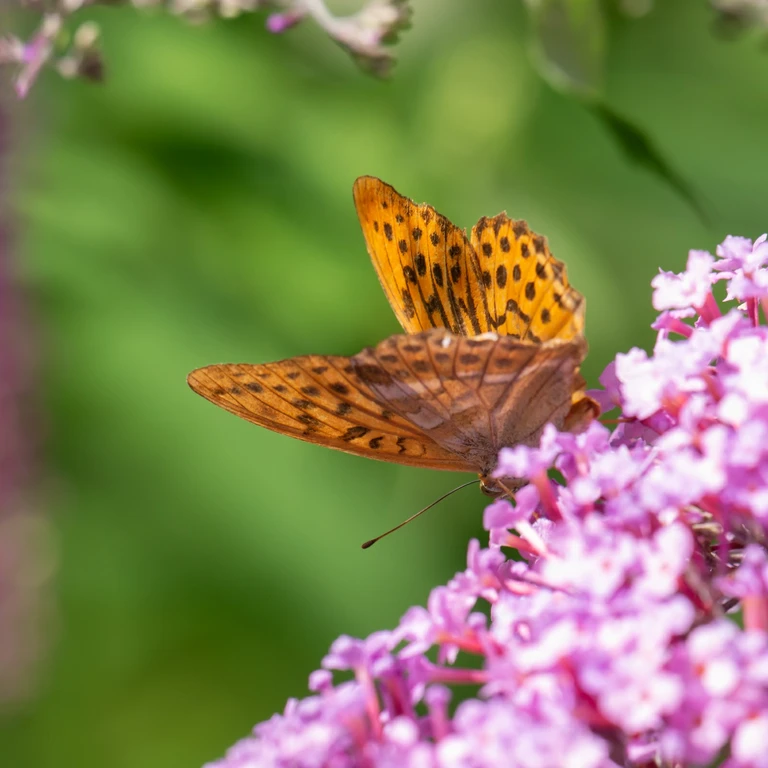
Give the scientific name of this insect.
Argynnis paphia
